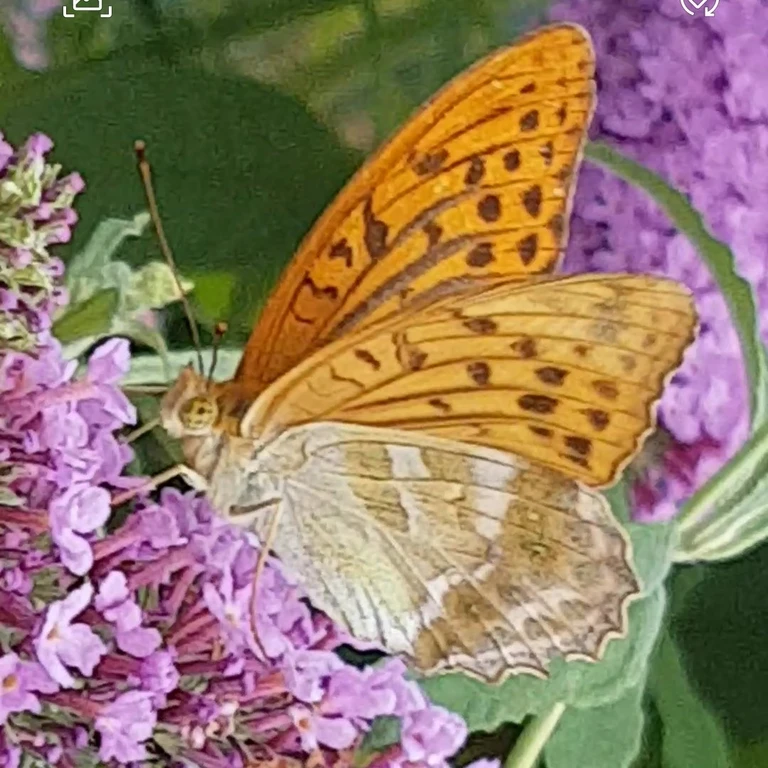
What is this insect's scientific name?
Argynnis paphia
